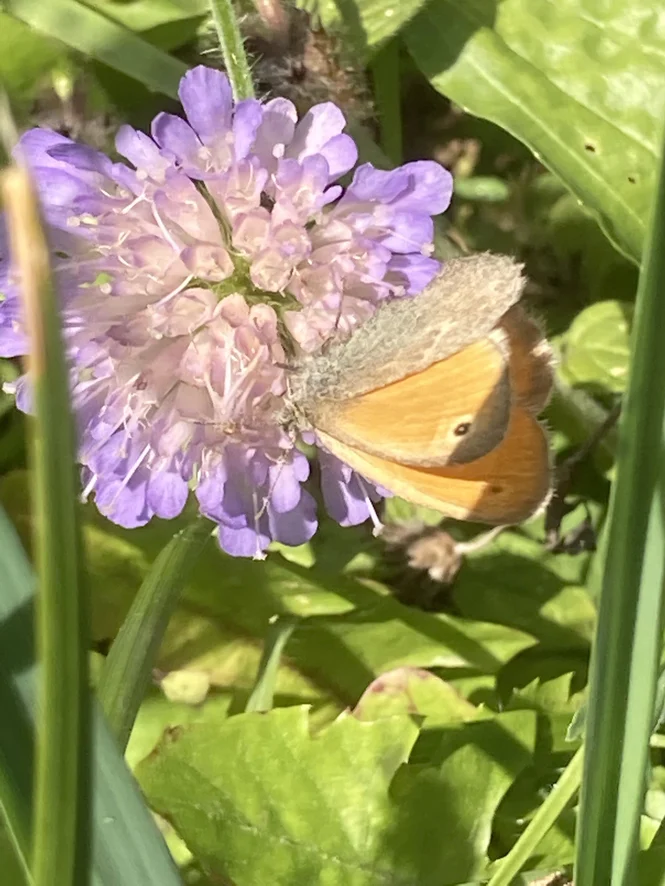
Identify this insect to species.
Coenonympha pamphilus
